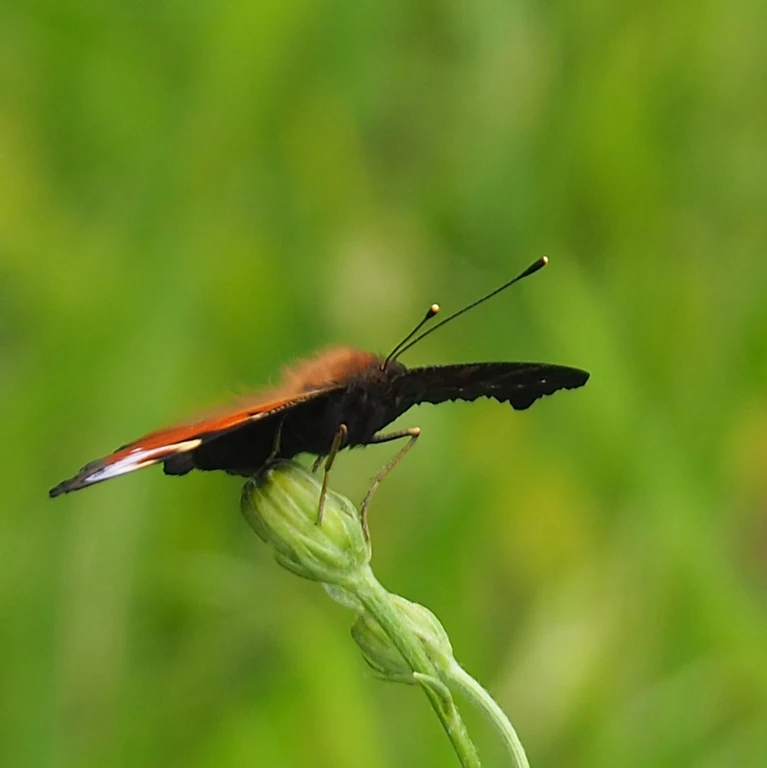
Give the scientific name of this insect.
Aglais io
